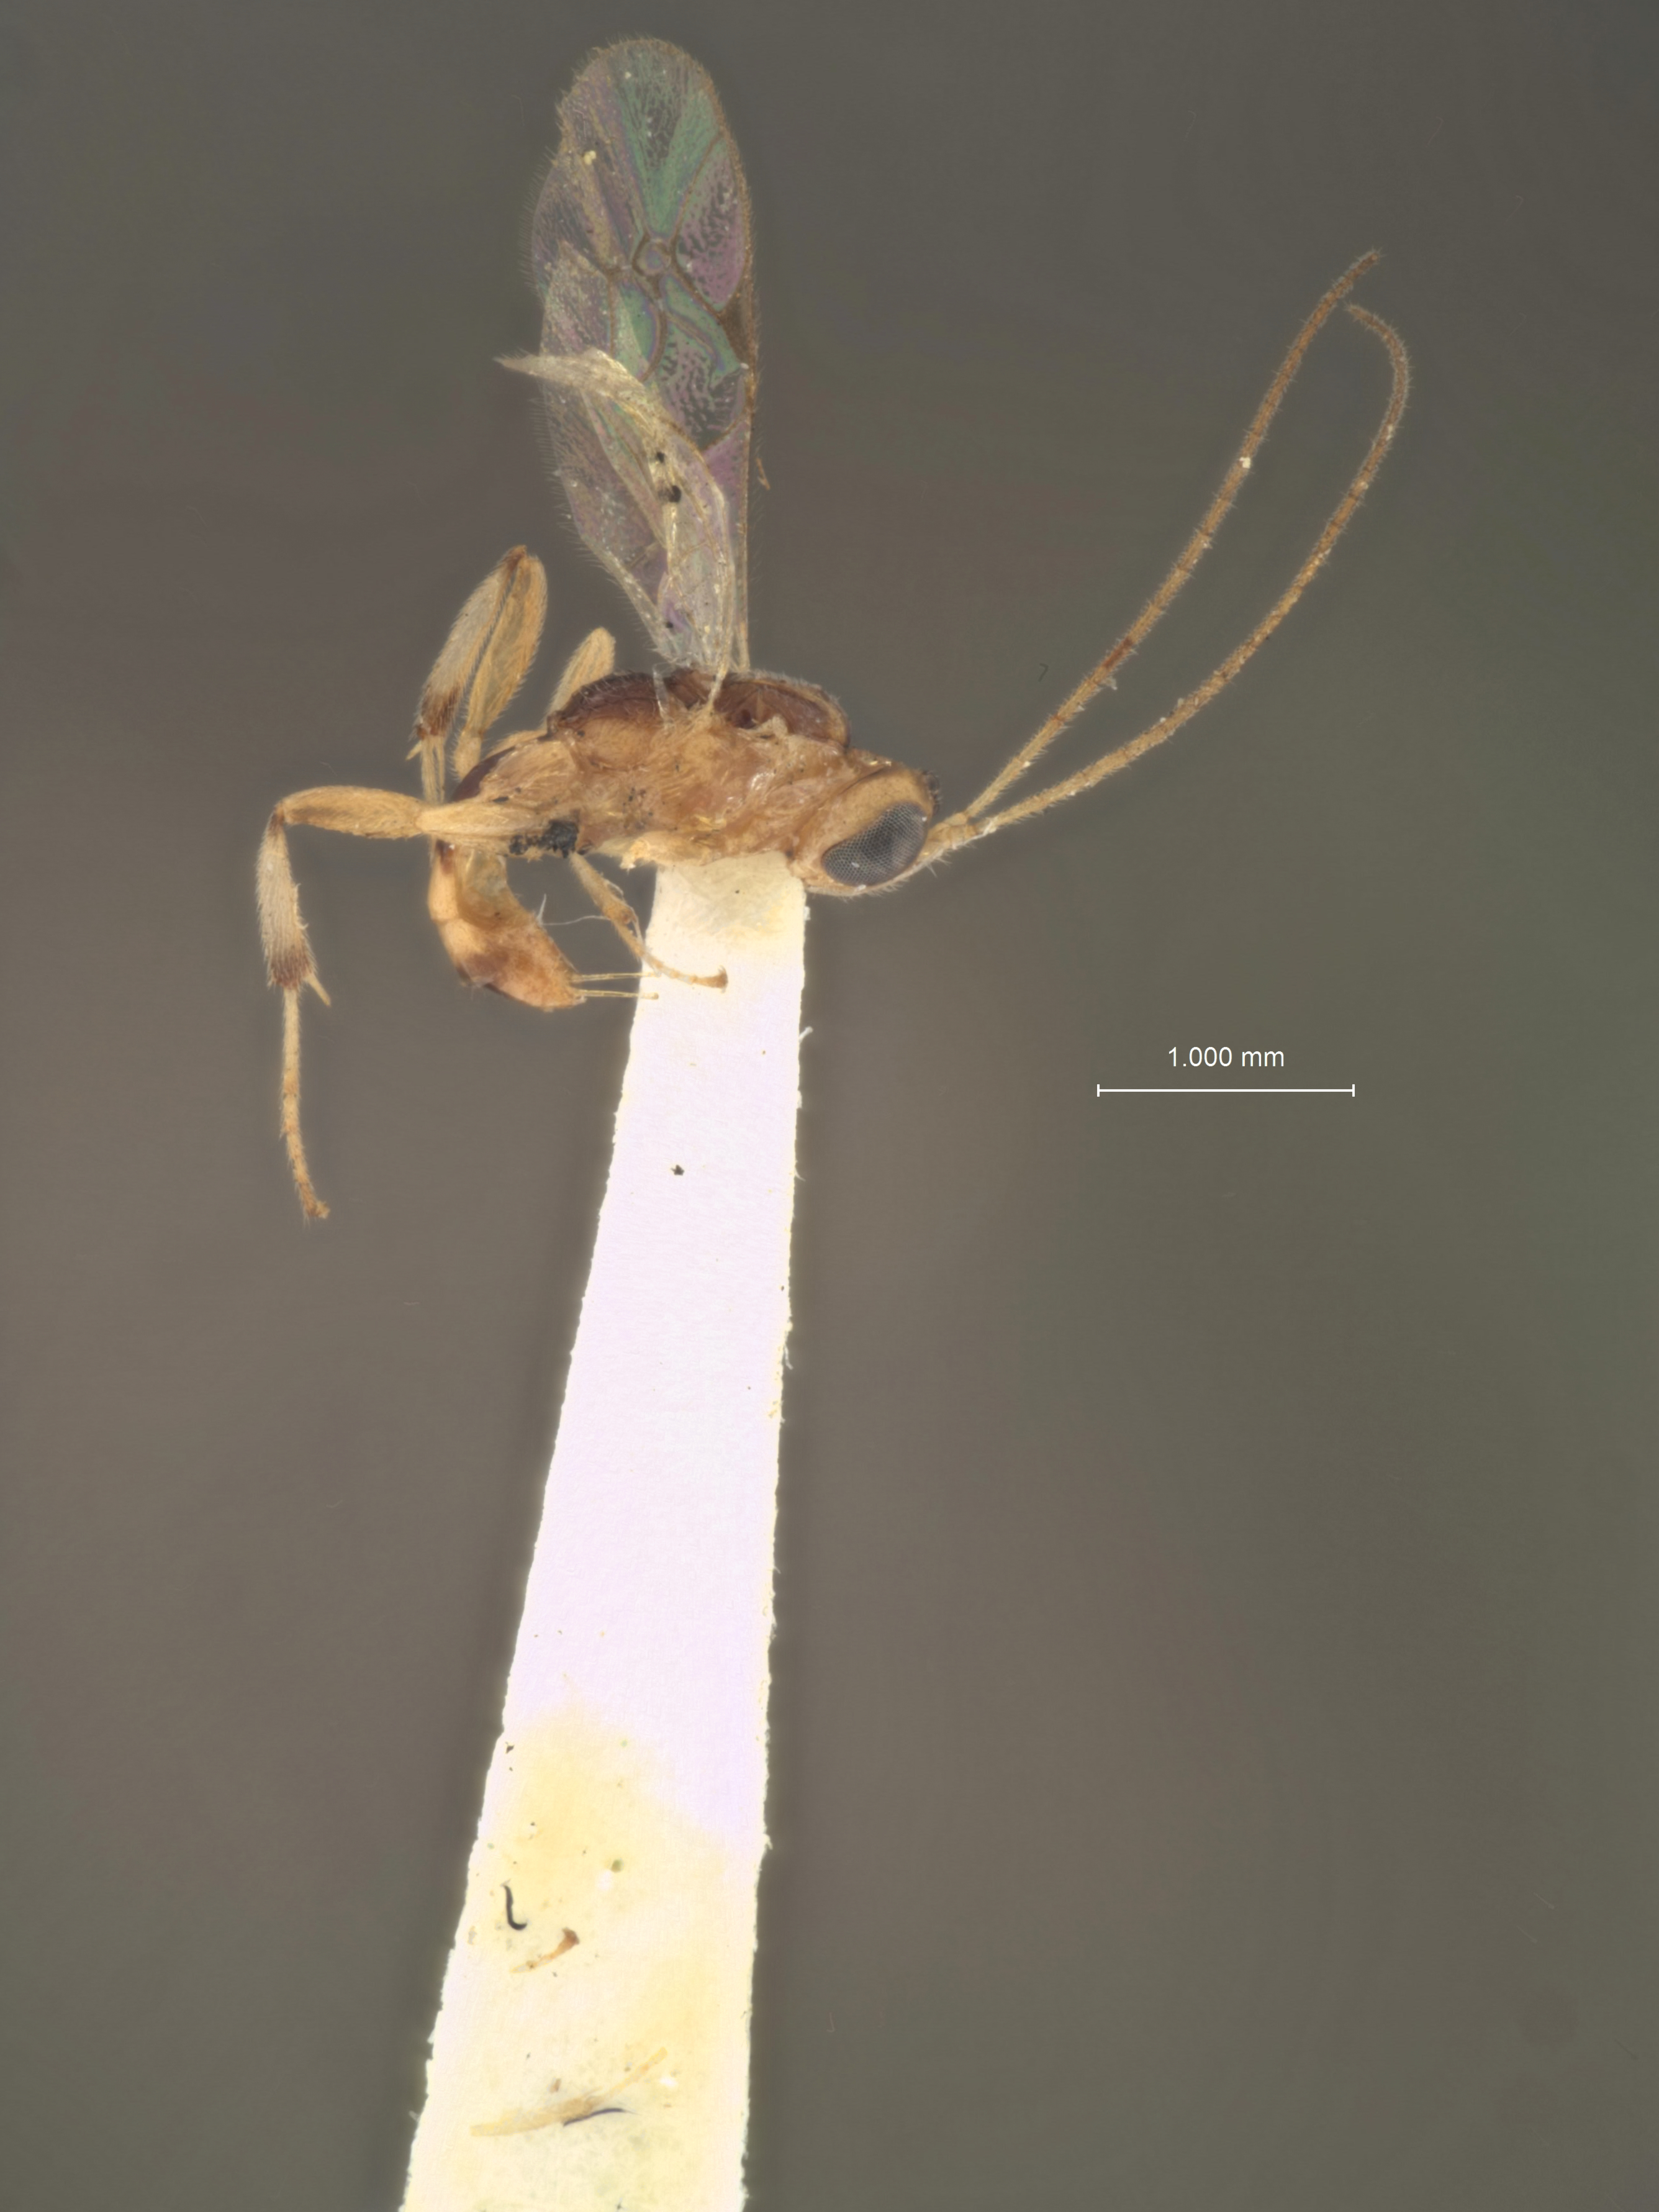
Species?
Mesochorus annulitarsis
